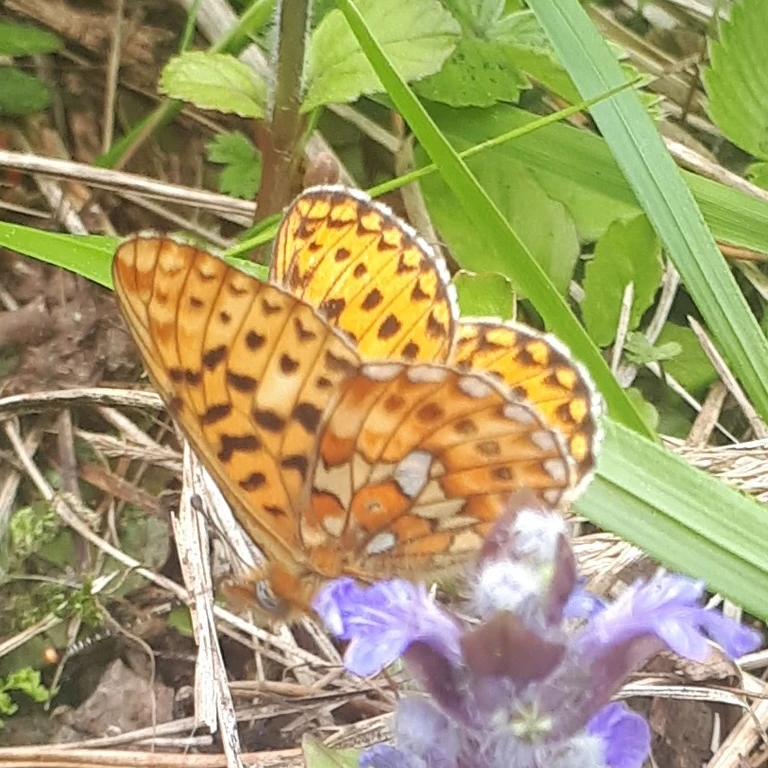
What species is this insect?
Boloria euphrosyne (also Clossiana euphrosyne)
